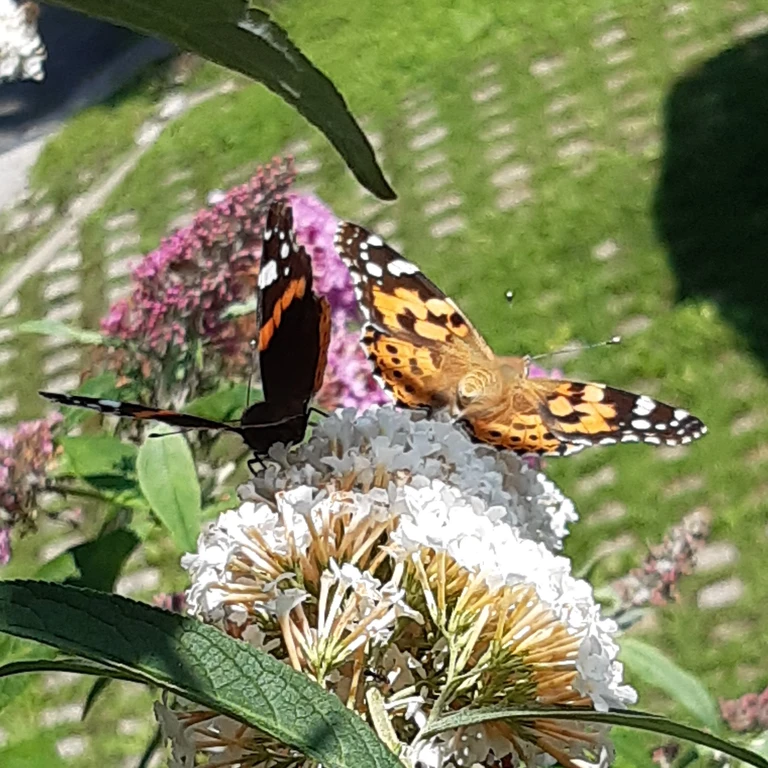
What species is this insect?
Vanessa cardui
